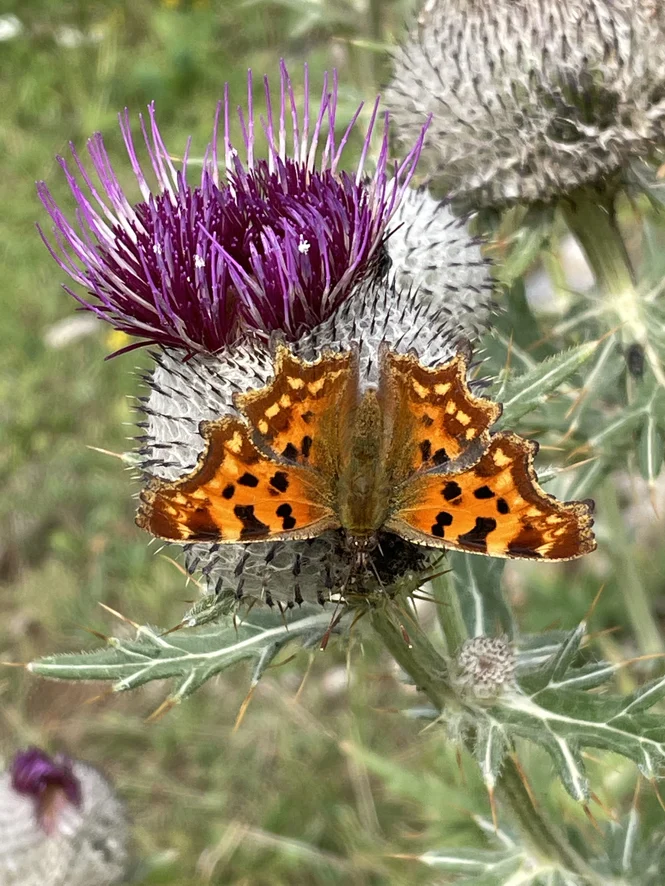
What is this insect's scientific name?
Polygonia c-album
